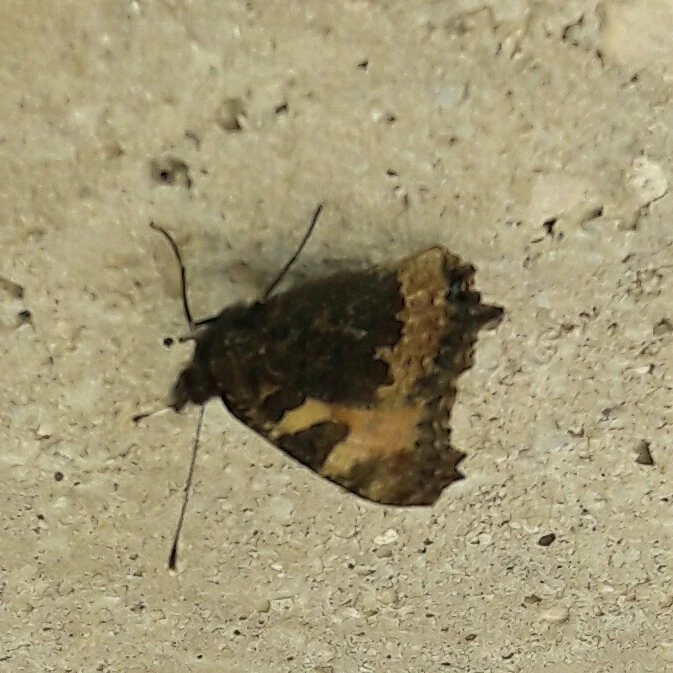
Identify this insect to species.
Aglais urticae
